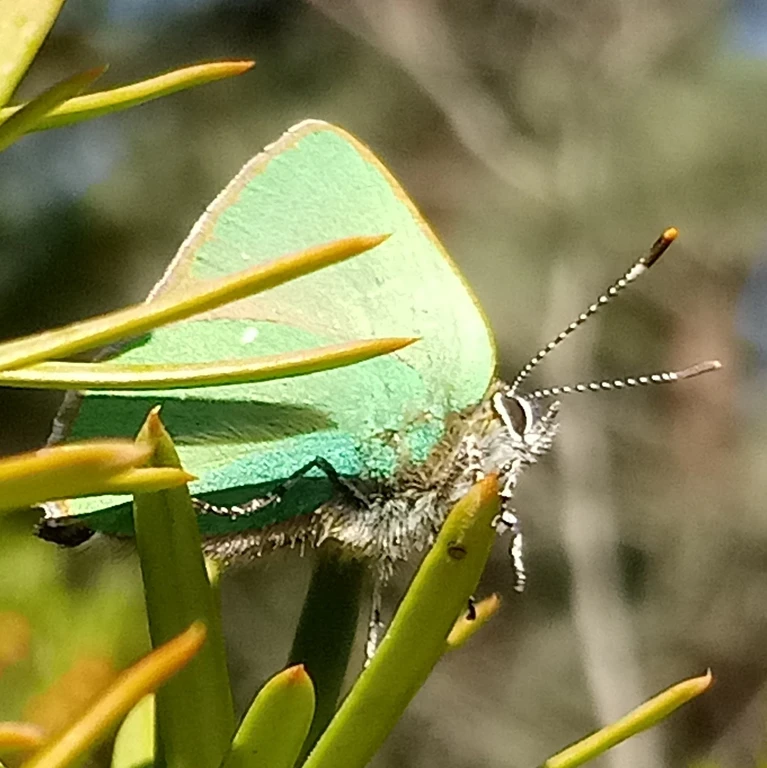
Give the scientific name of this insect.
Callophrys rubi
